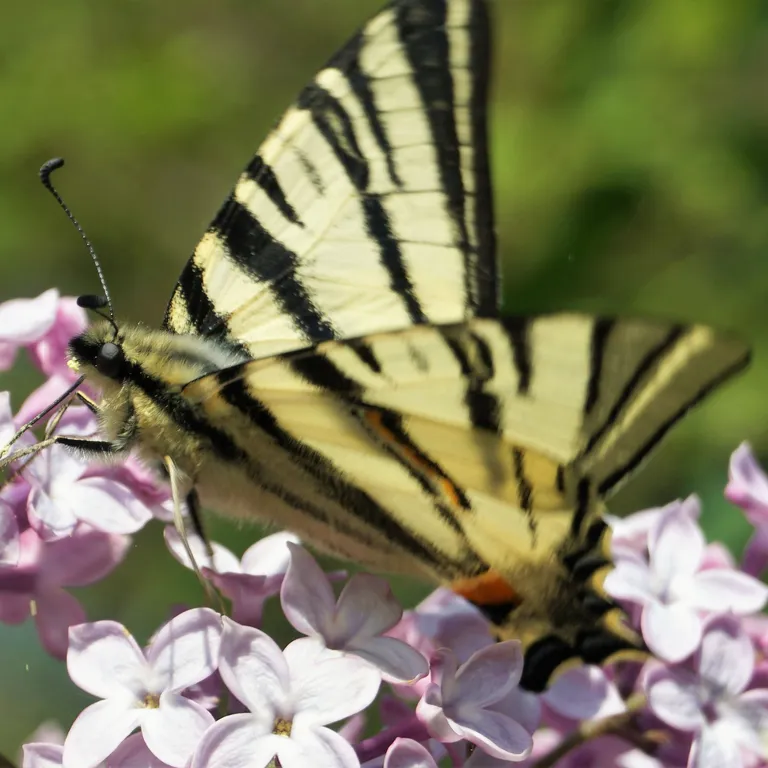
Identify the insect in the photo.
Iphiclides podalirius
